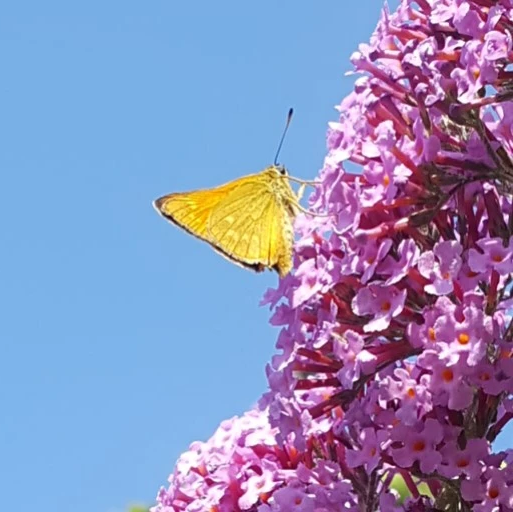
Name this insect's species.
Ochlodes sylvanus (also Ochlodes venata)
